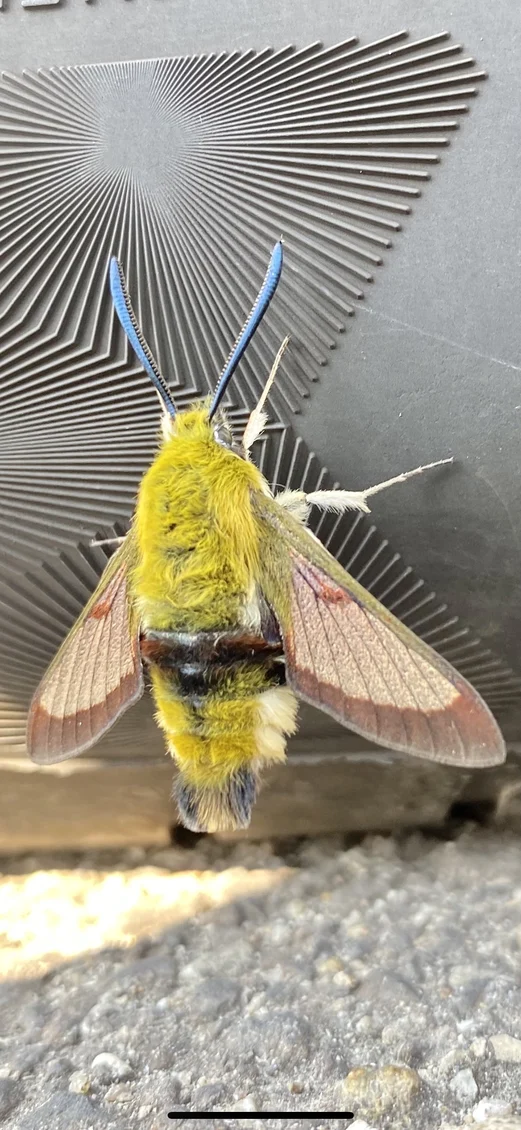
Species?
Hemaris fuciformis
